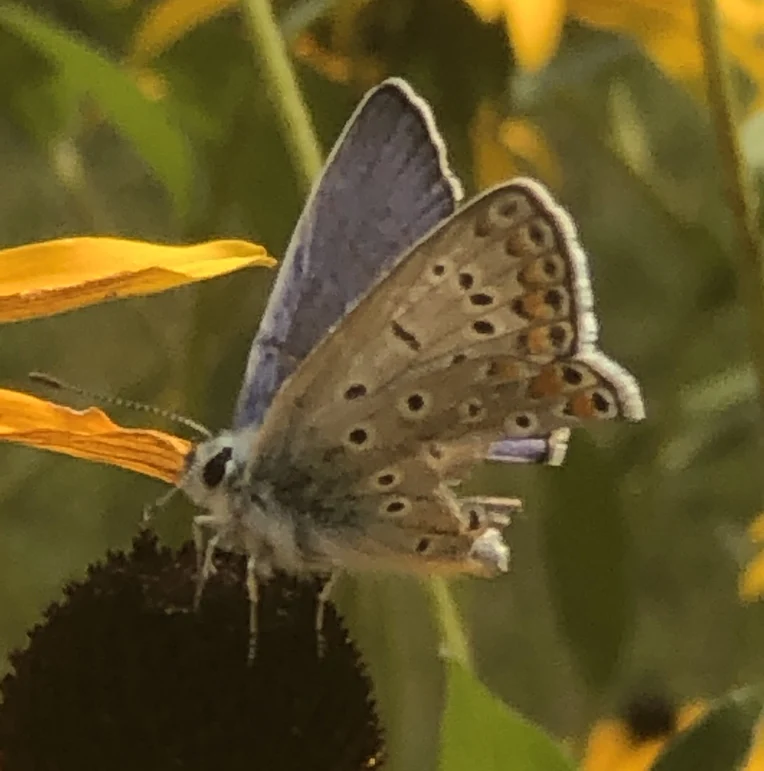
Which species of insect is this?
Polyommatus icarus
